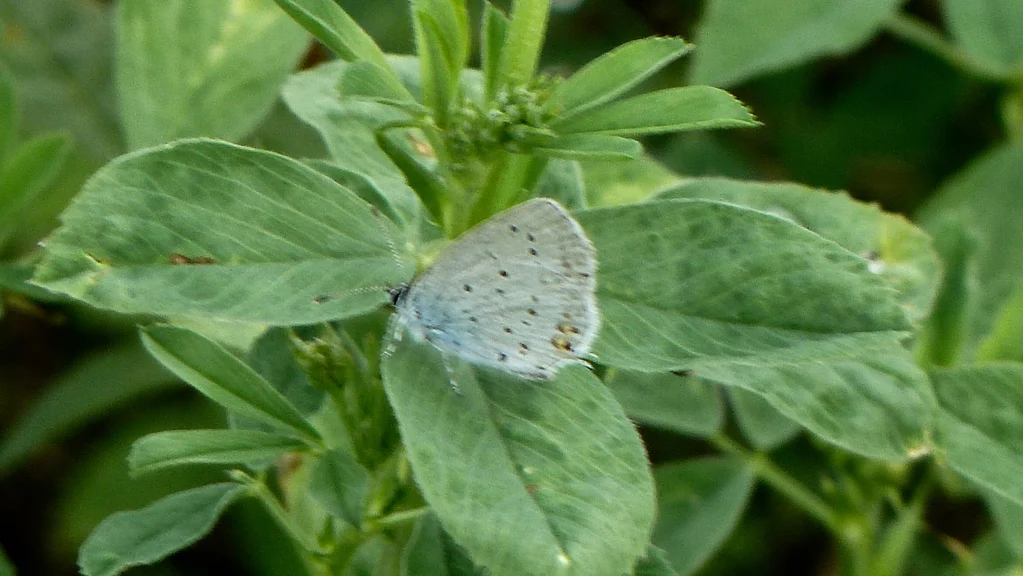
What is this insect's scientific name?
Cupido argiades (also Elkalyce argiades)
